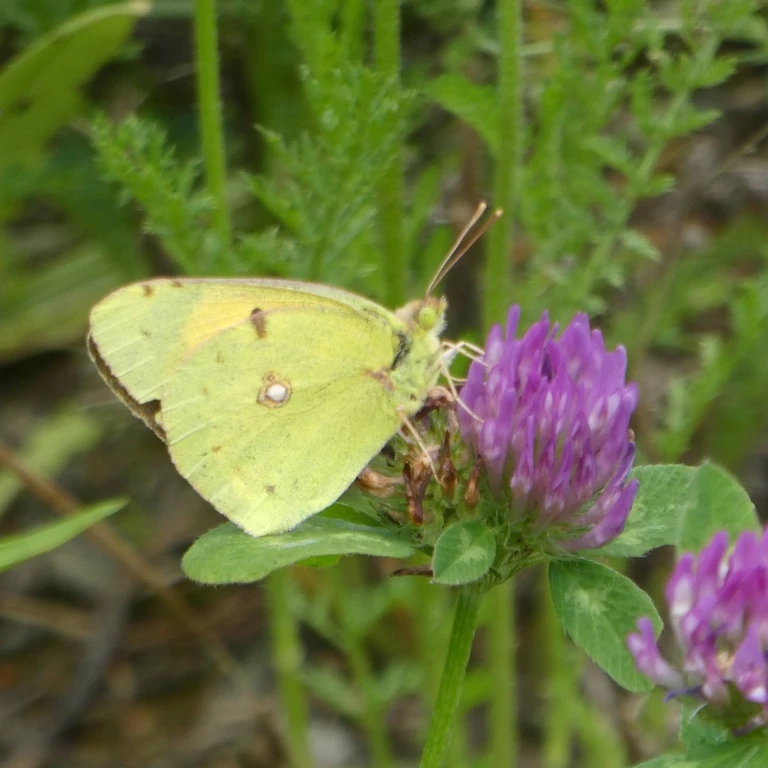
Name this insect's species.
Colias croceus
